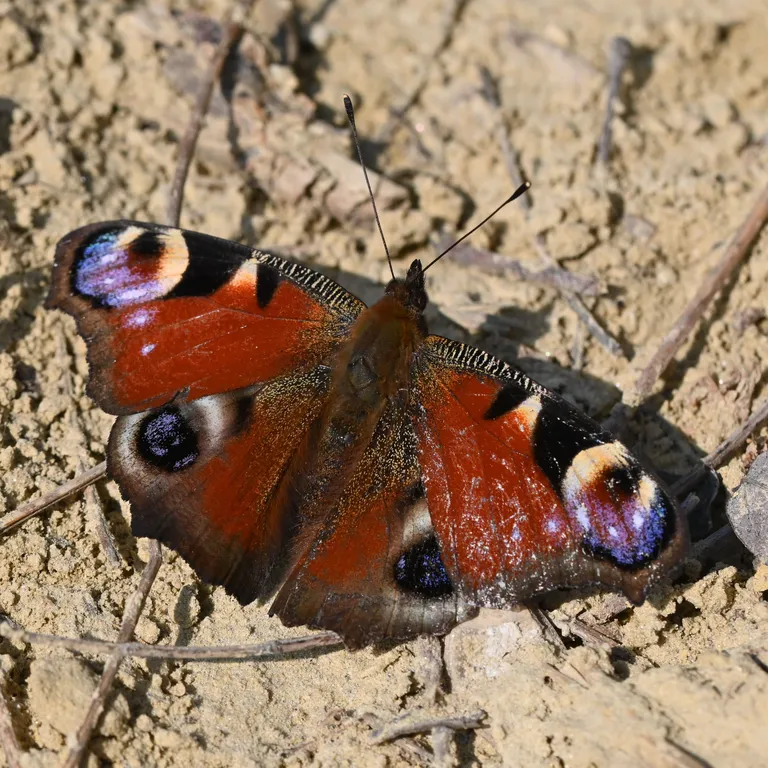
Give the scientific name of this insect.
Aglais io
